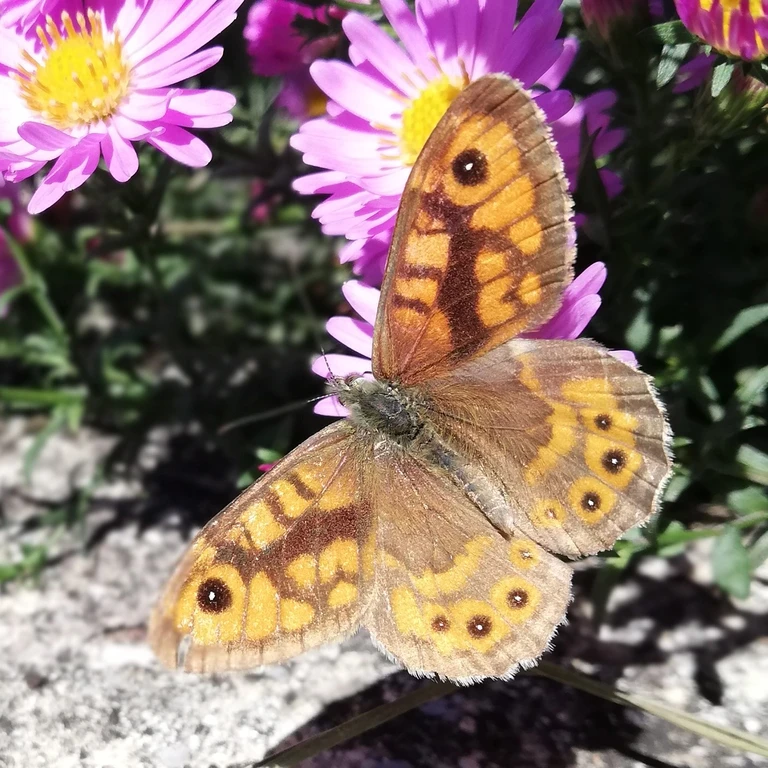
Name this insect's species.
Lasiommata megera (also Pararge megera)
